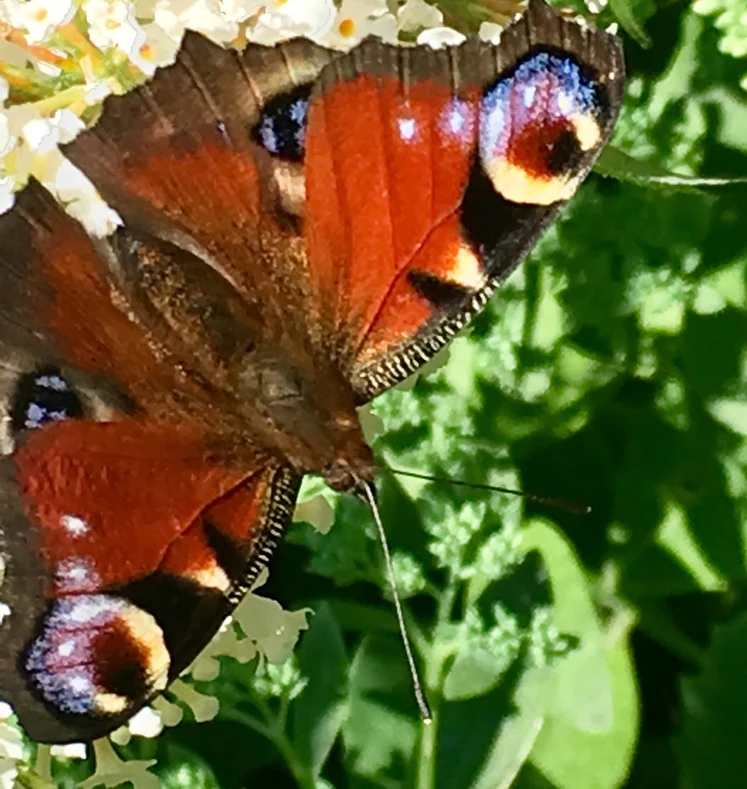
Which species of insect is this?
Aglais io
